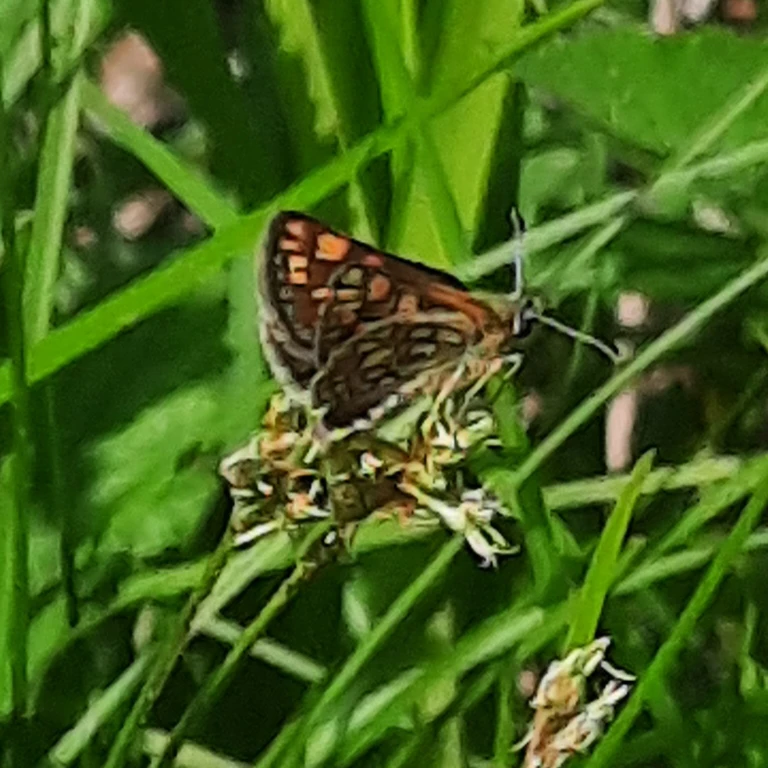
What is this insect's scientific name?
Carterocephalus palaemon
